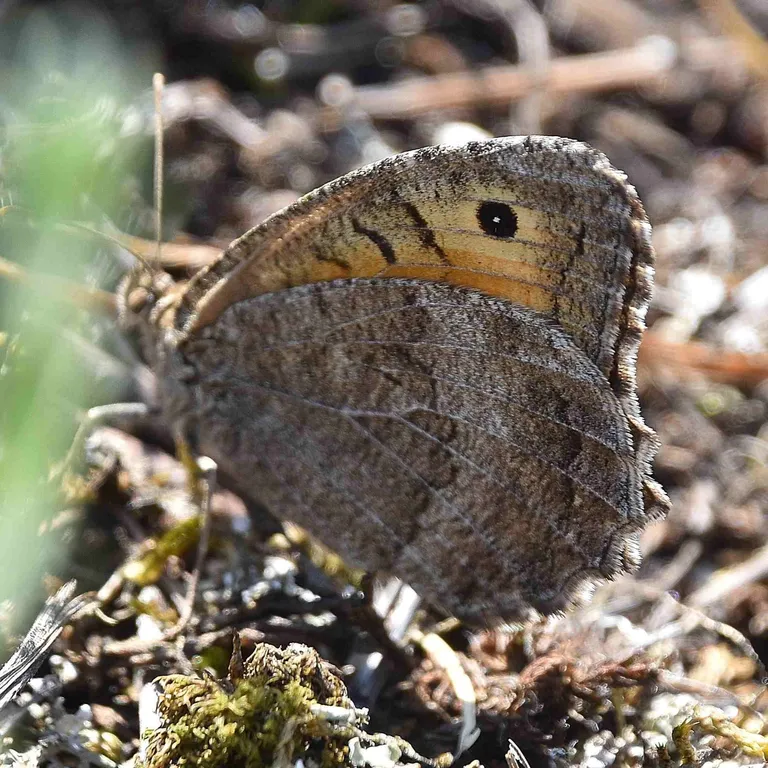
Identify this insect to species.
Arethusana arethusa
